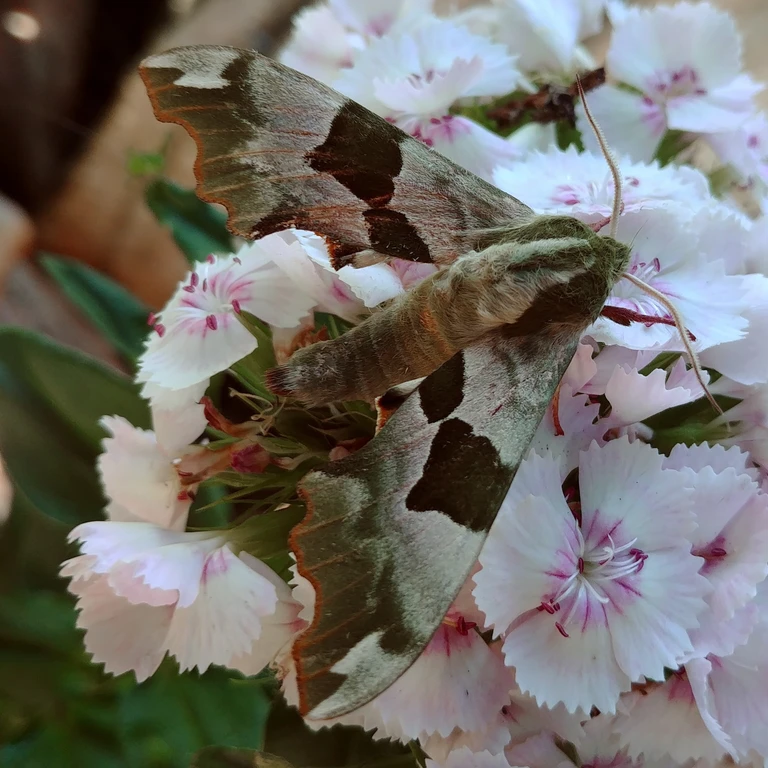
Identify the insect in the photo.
Mimas tiliae
